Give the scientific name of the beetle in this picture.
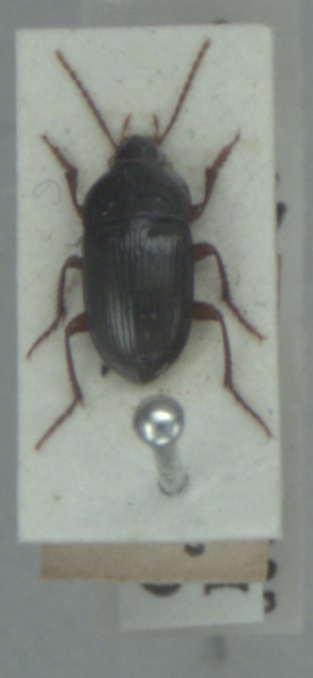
Amara plebeja
